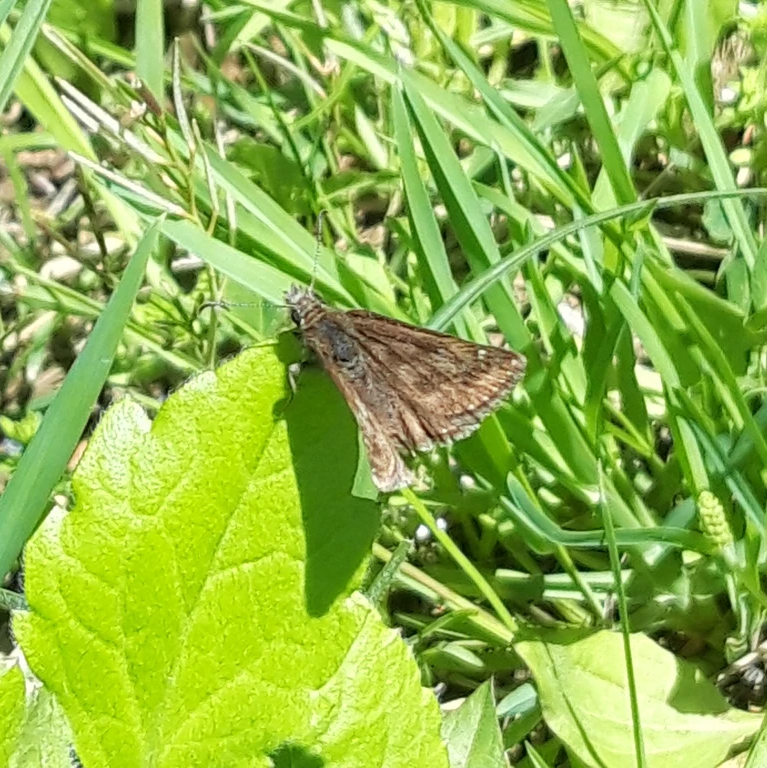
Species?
Erynnis tages
